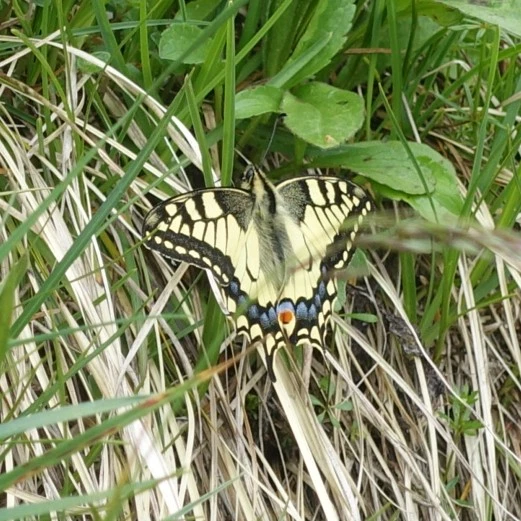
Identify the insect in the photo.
Papilio machaon
